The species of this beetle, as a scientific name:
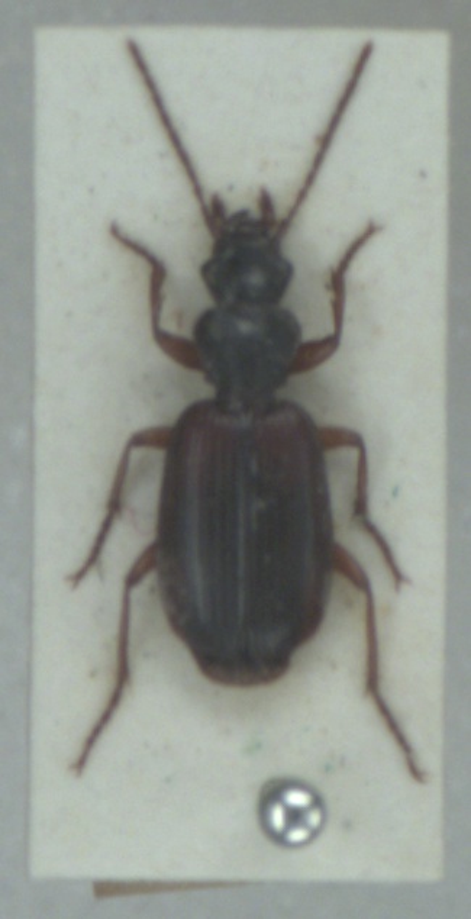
Cymindis vaporariorum
